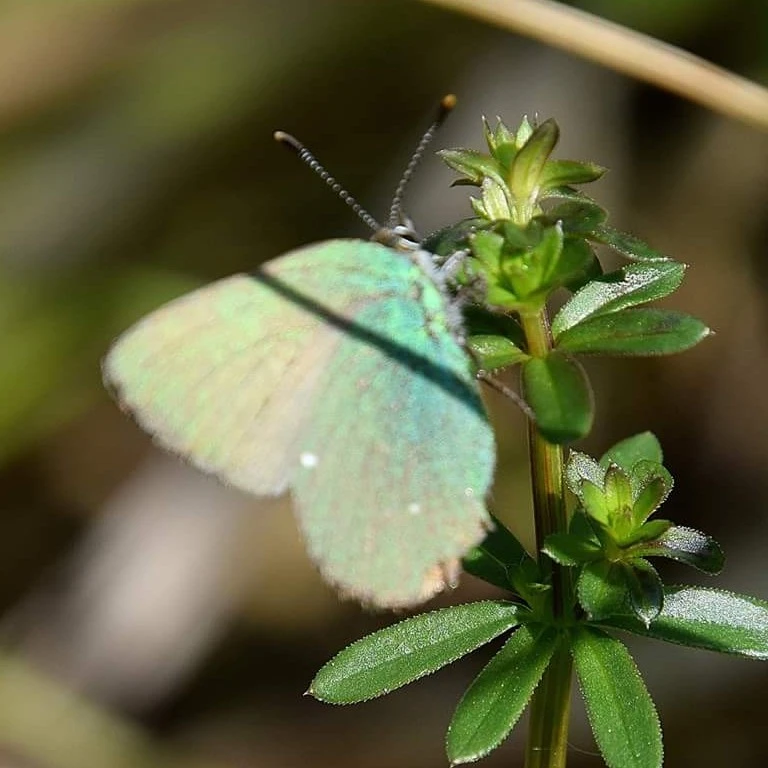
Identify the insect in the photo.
Callophrys rubi
